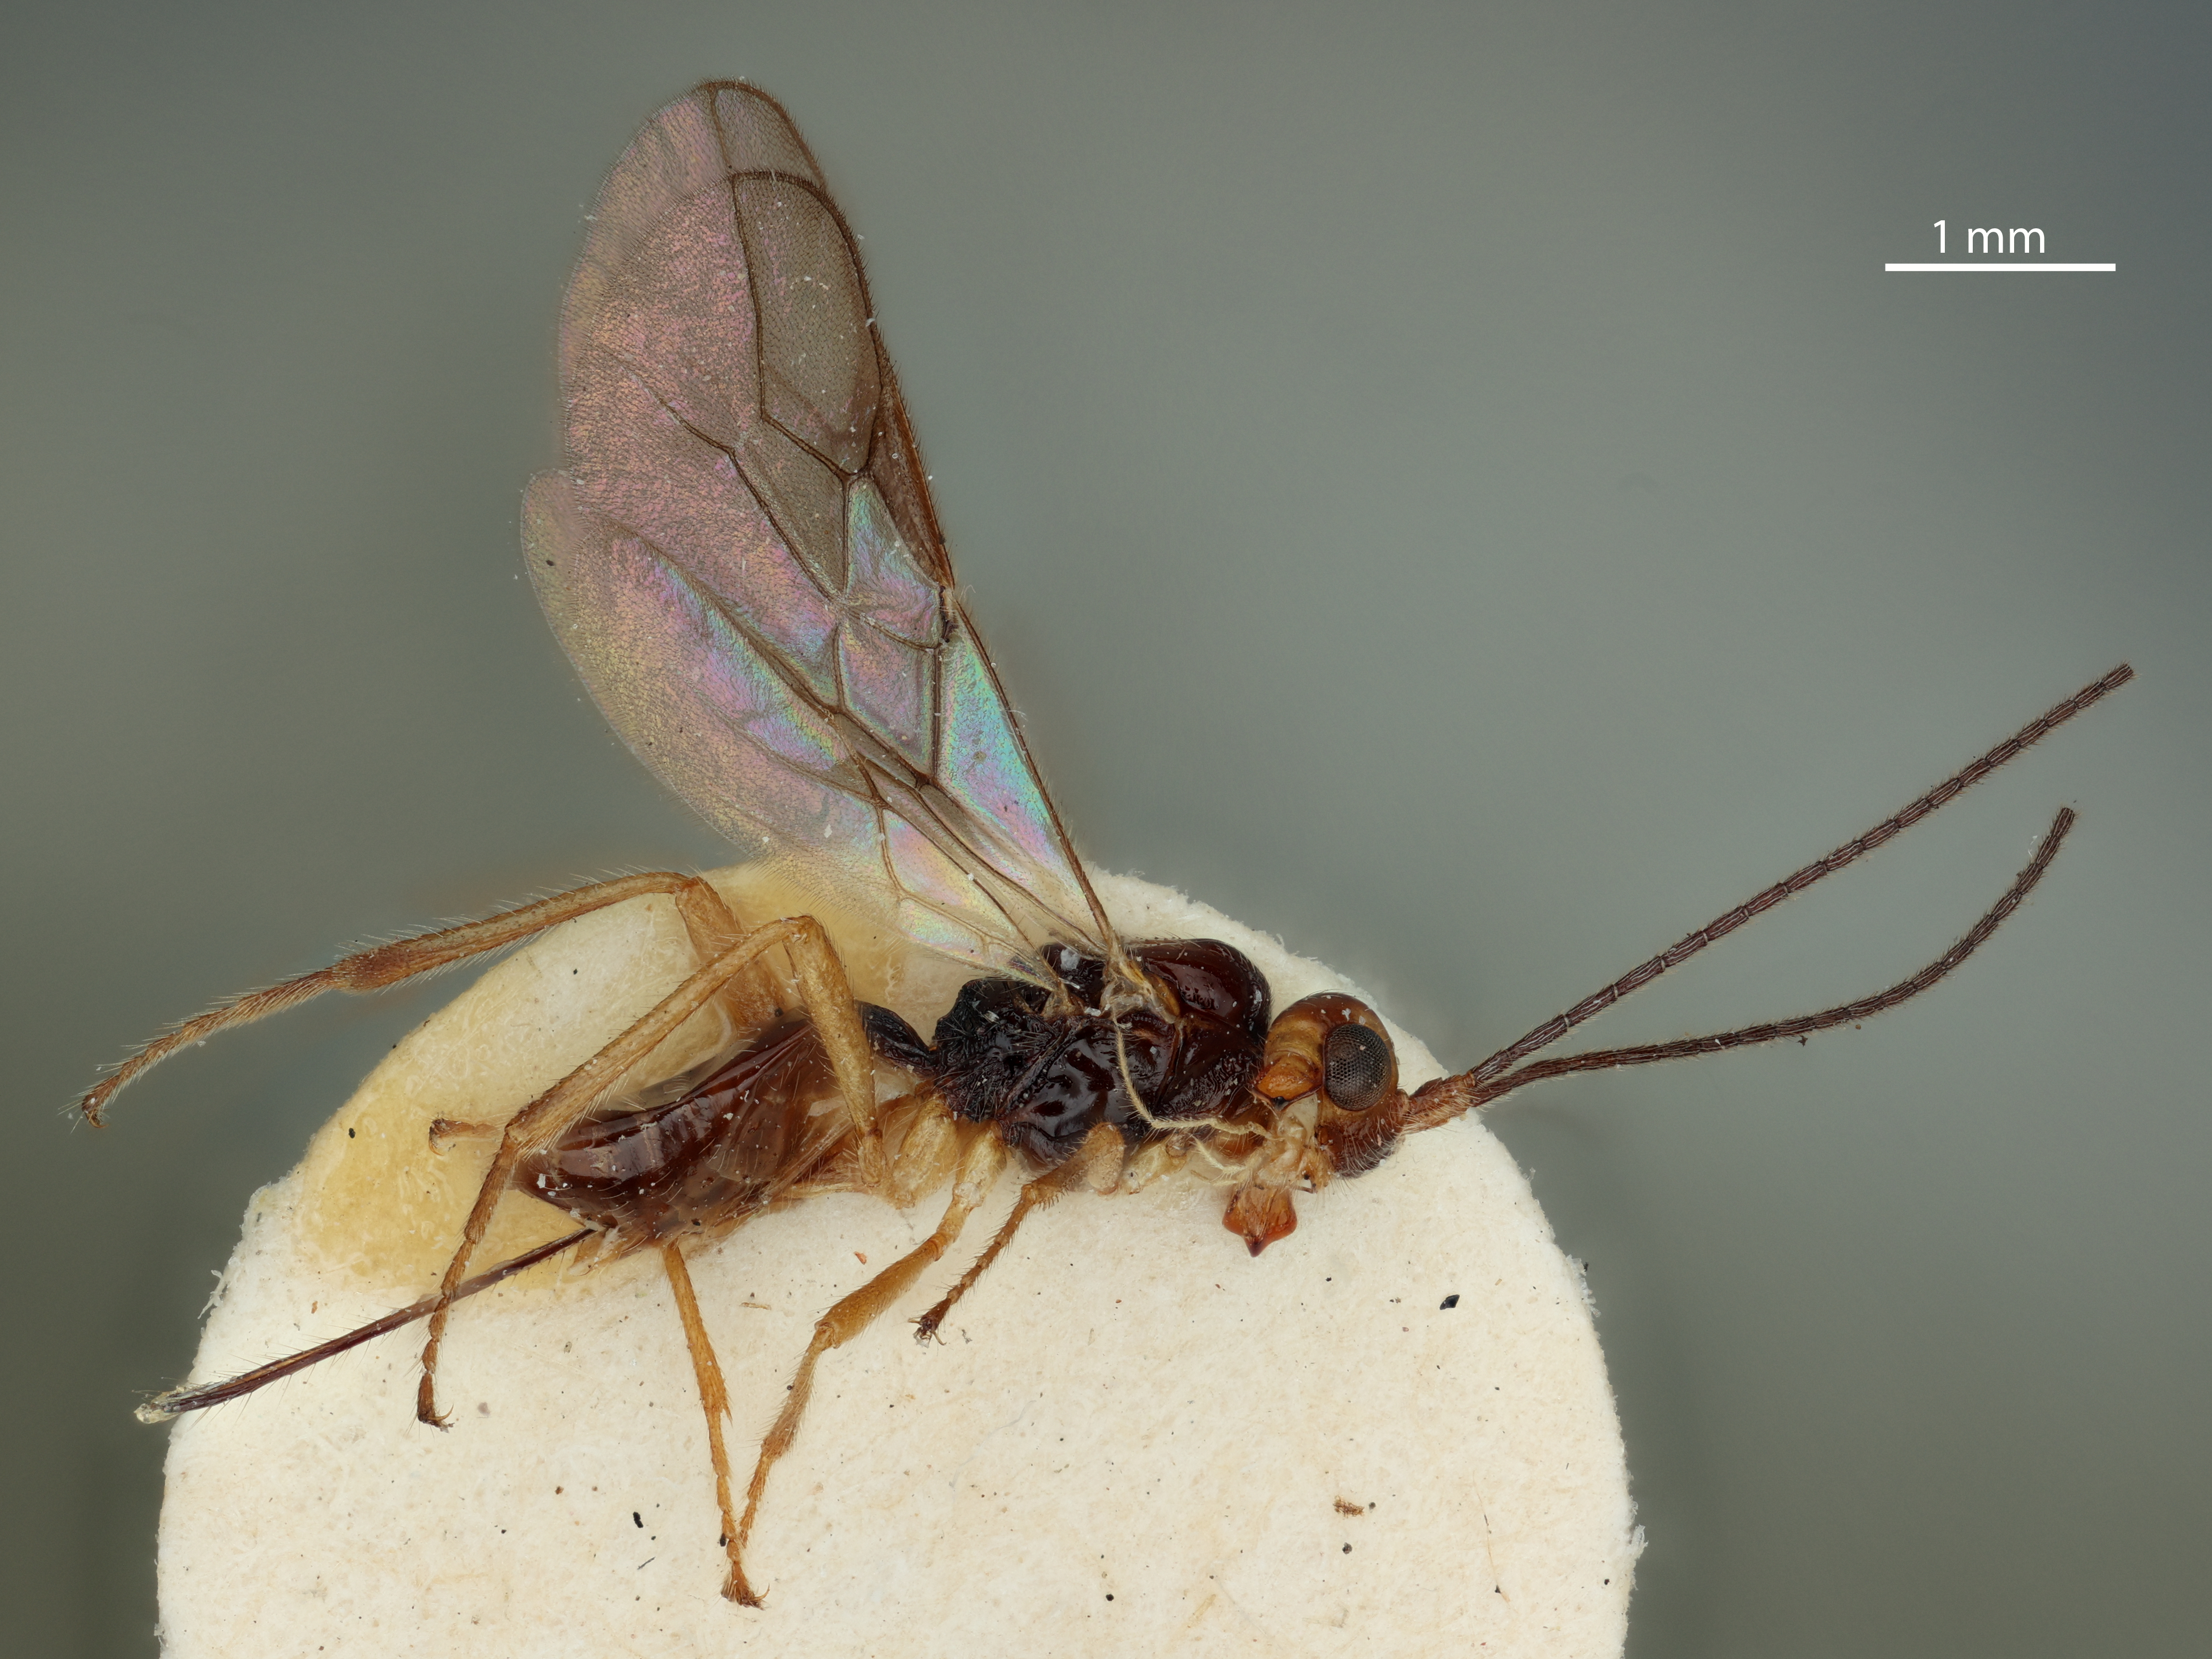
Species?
Phaenocarpa divergens
